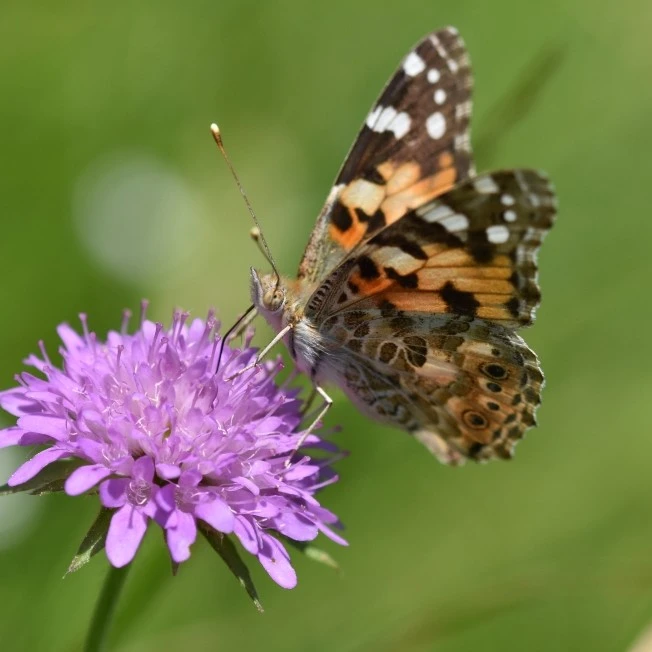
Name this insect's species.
Vanessa cardui
